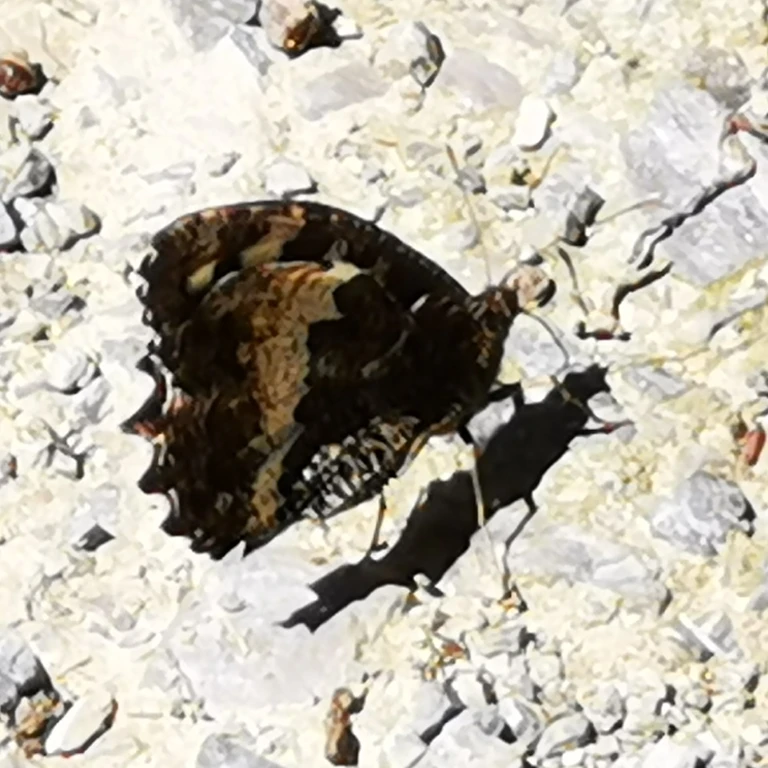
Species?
Brintesia circe
